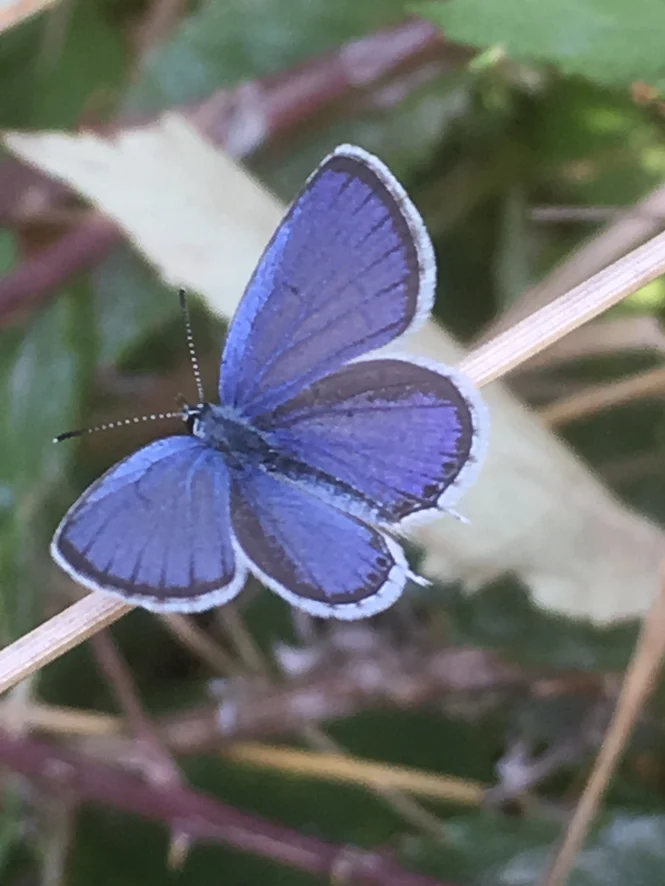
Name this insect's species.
Cupido argiades (also Elkalyce argiades)
